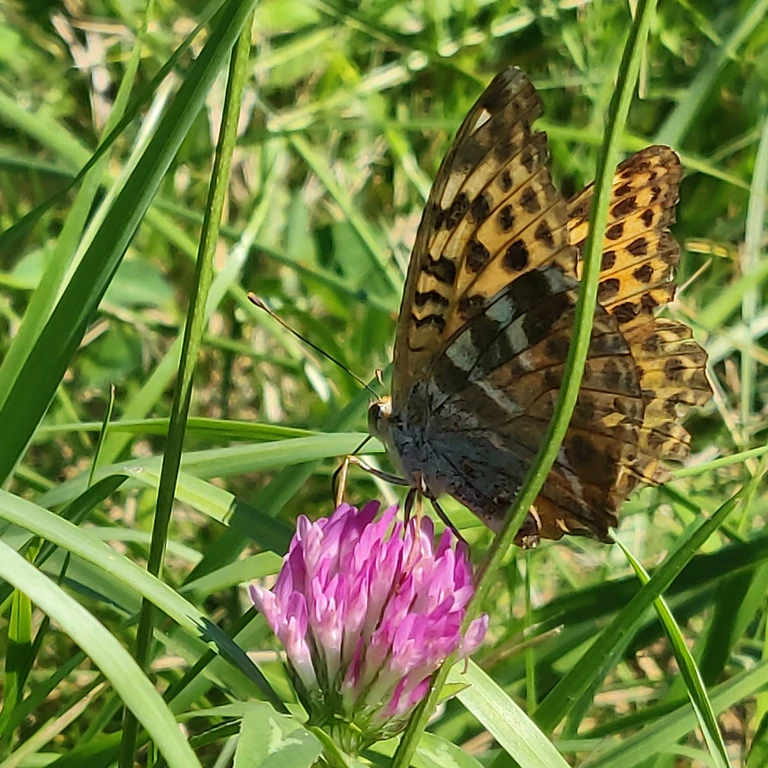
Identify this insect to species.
Argynnis paphia
